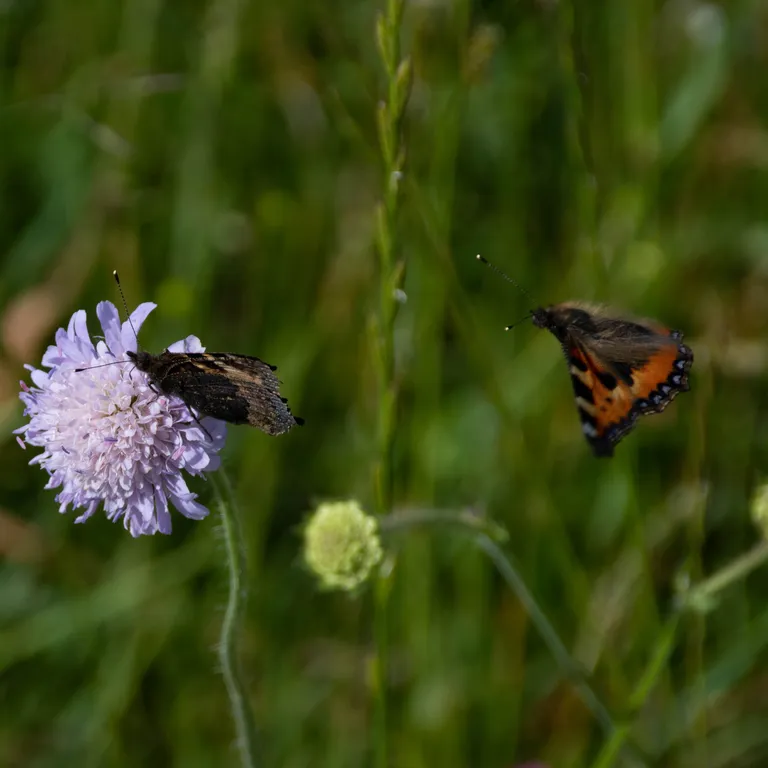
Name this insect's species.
Aglais urticae
